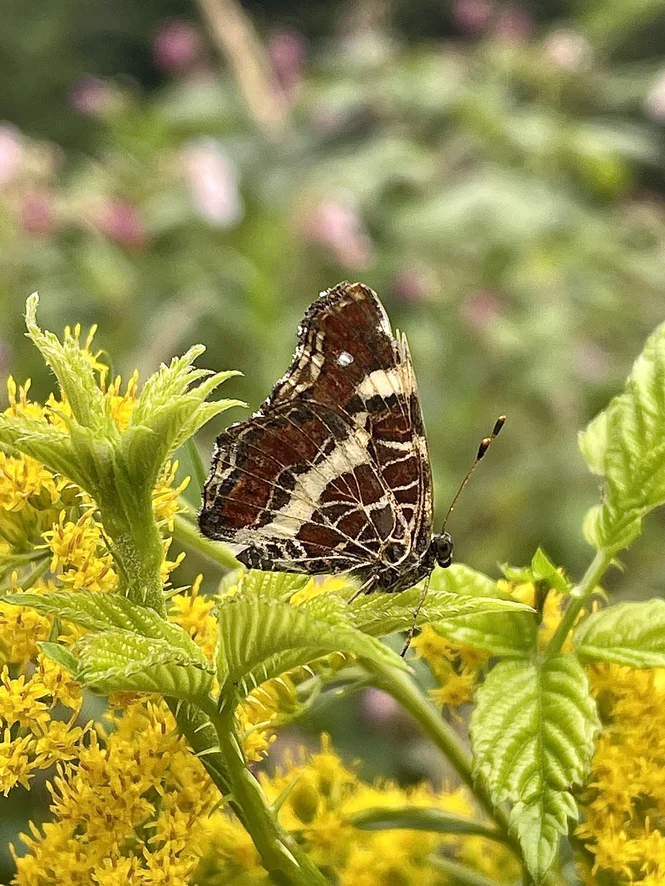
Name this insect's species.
Araschnia levana
